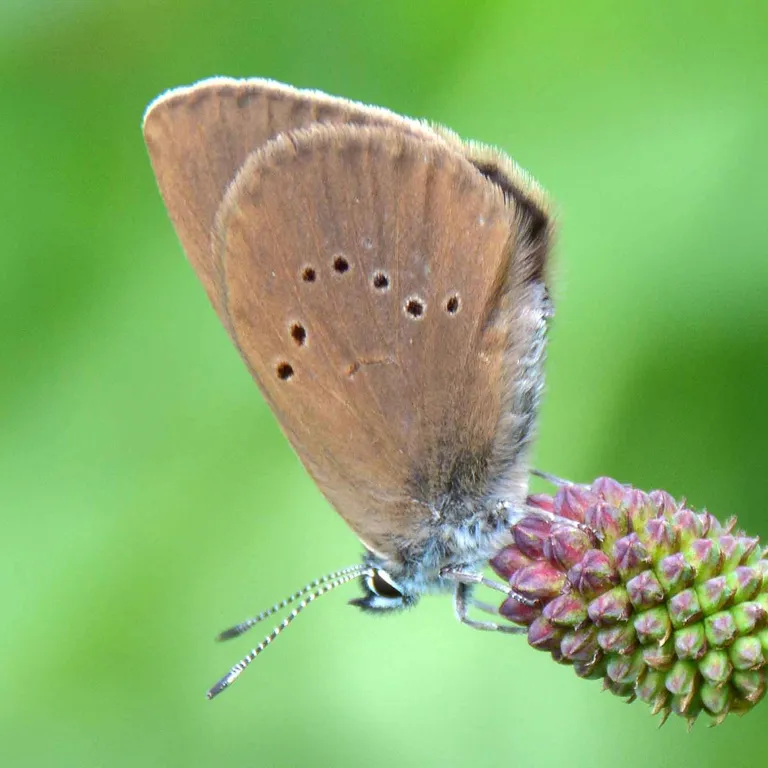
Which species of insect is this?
Phengaris nausithous (also Maculinea nausithous)
